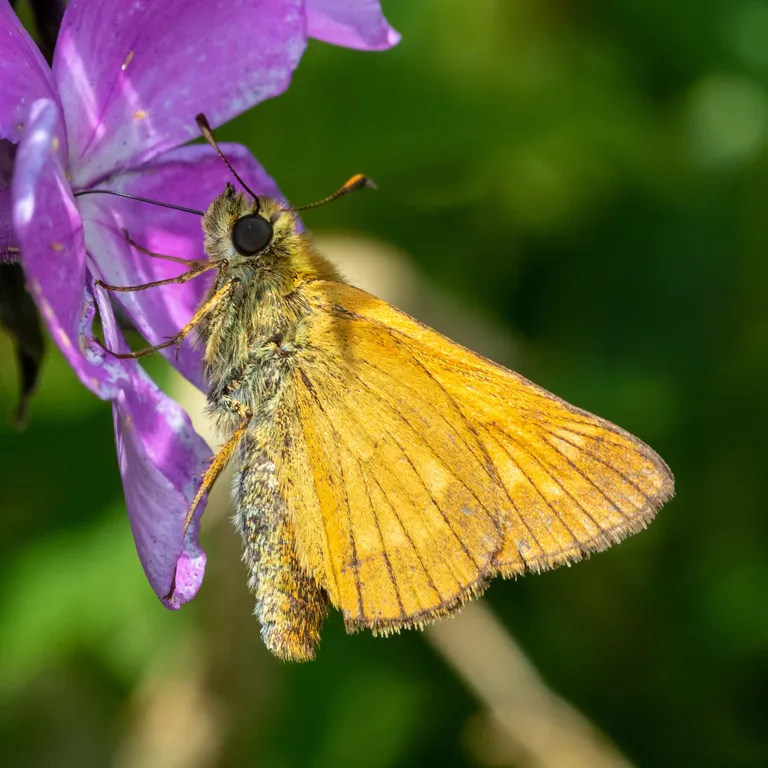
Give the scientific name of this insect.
Ochlodes sylvanus (also Ochlodes venata)
